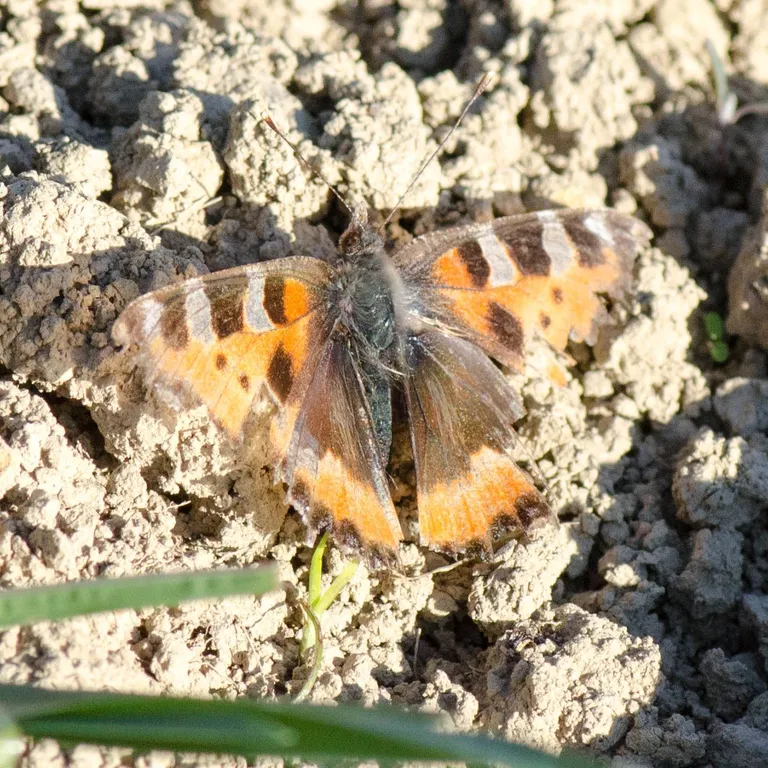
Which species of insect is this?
Aglais urticae
